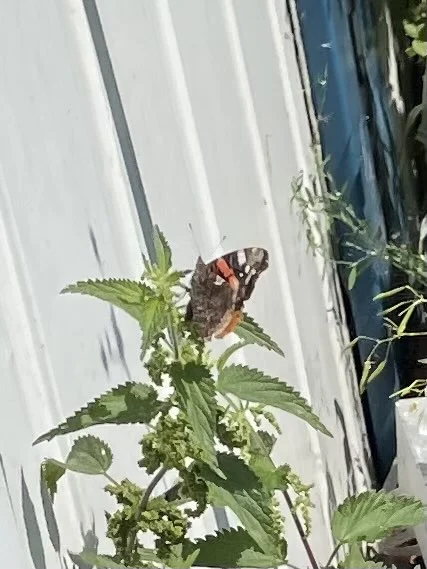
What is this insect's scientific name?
Vanessa atalanta
